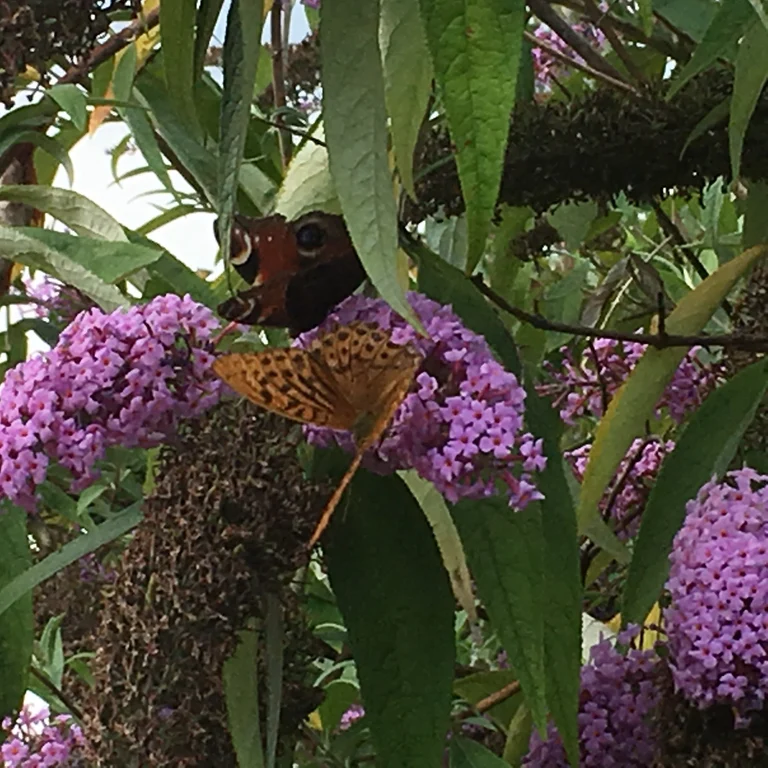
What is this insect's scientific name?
Argynnis paphia
